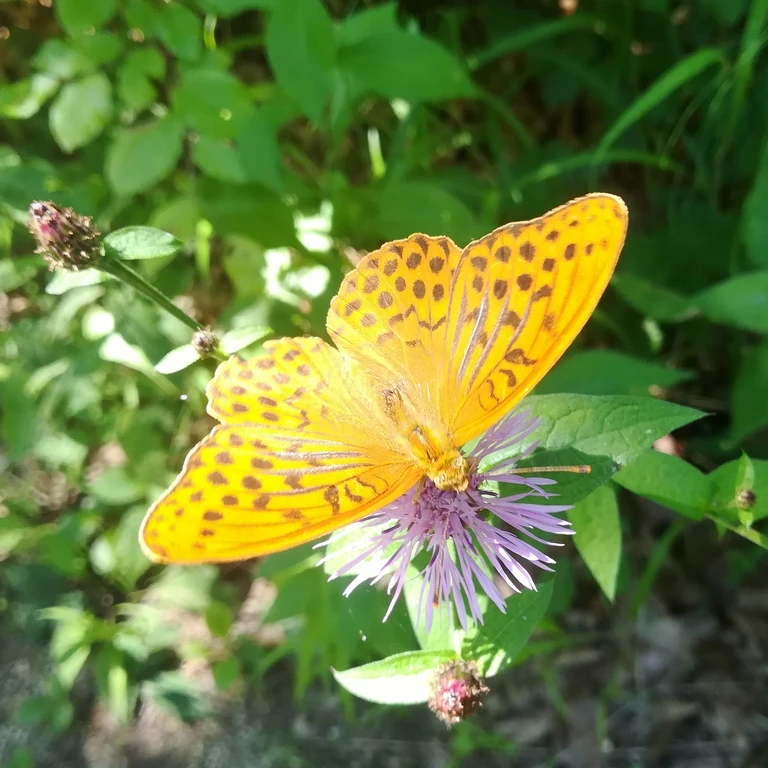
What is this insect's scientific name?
Argynnis paphia
